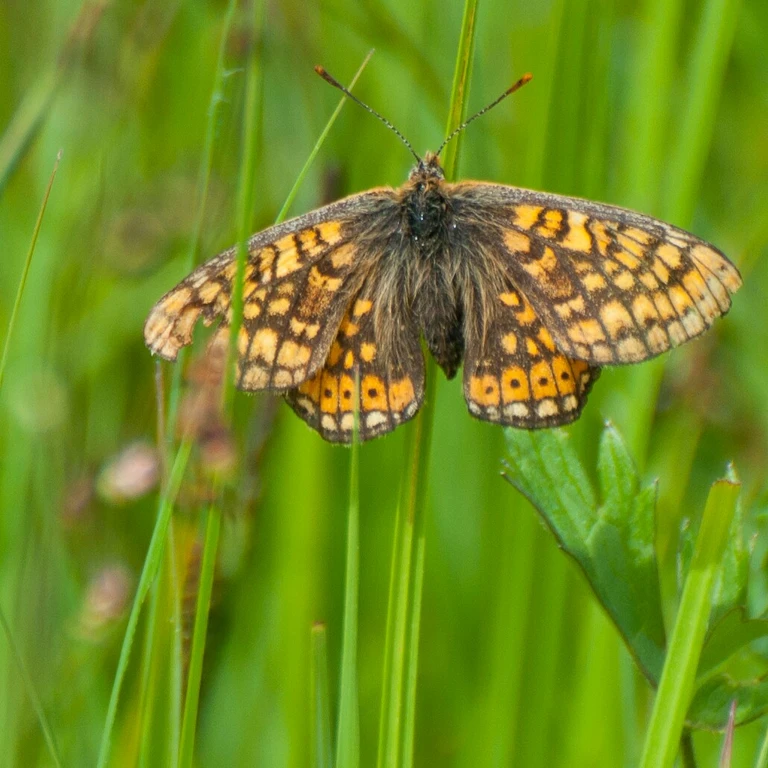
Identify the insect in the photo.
Euphydryas aurinia
